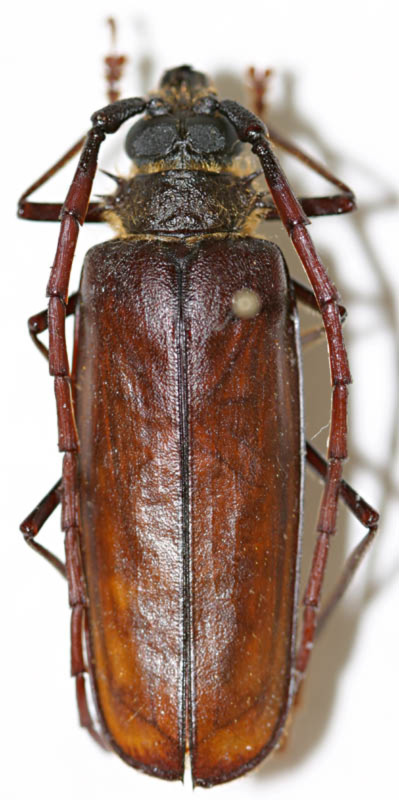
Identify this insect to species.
Derobrachus lingafelteri
